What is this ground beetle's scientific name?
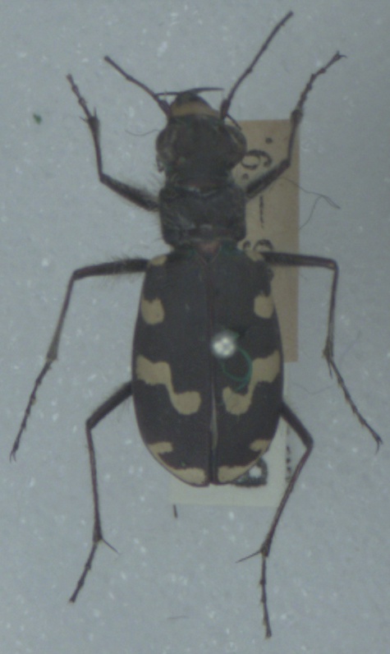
Cicindela maritima
